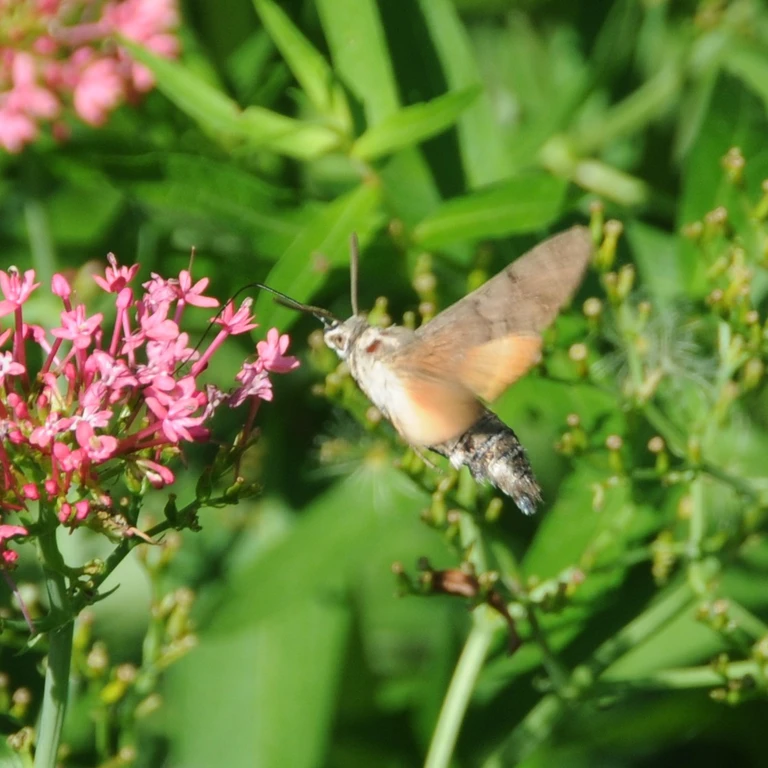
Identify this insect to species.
Macroglossum stellatarum
